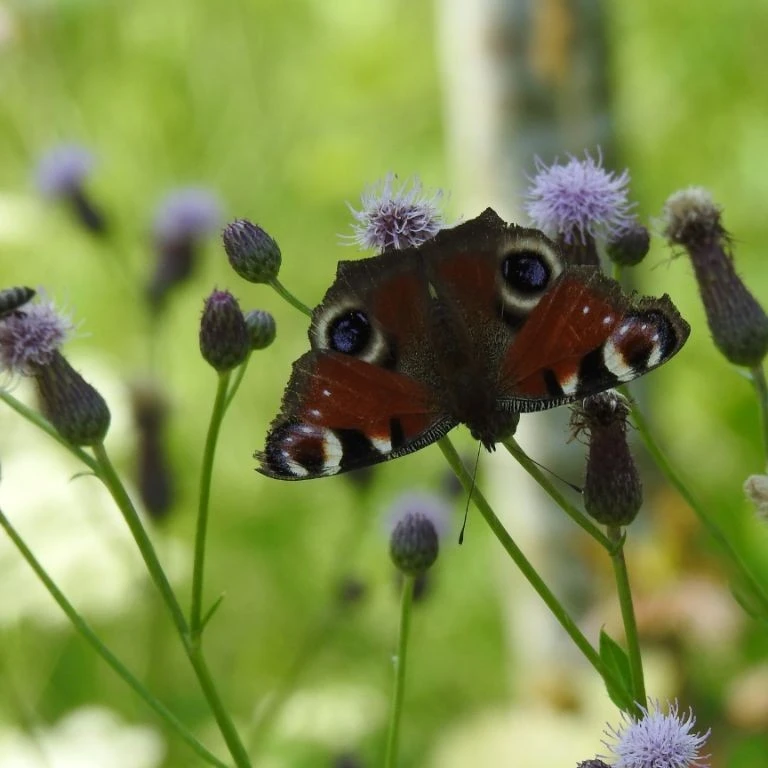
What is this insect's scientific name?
Aglais io
